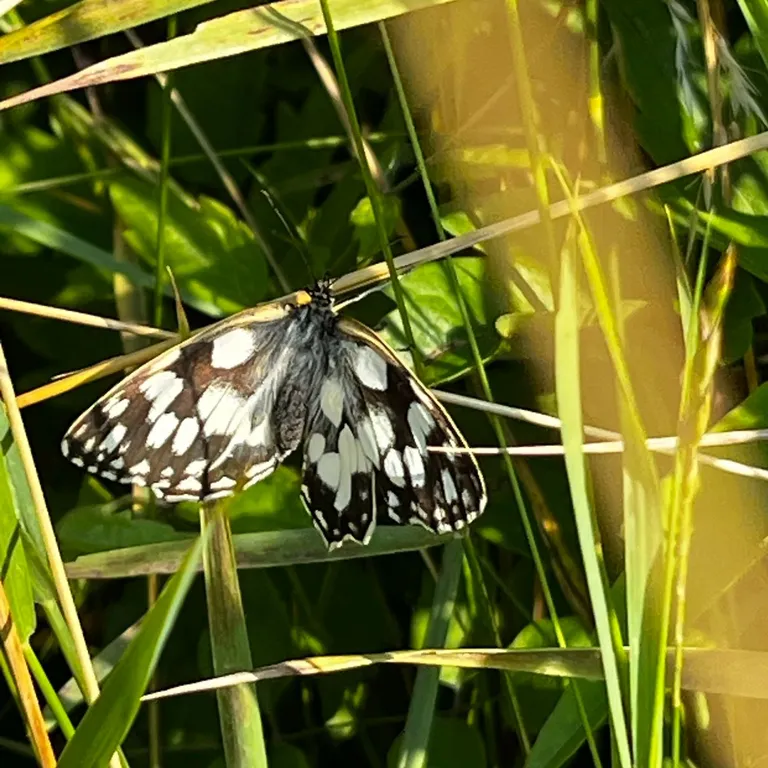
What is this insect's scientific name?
Melanargia galathea
